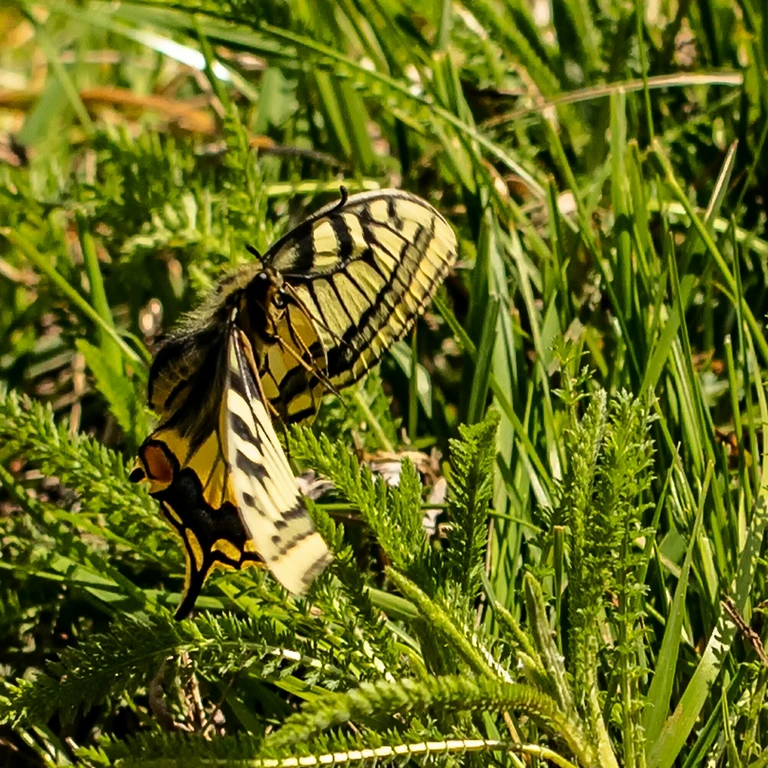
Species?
Papilio machaon
